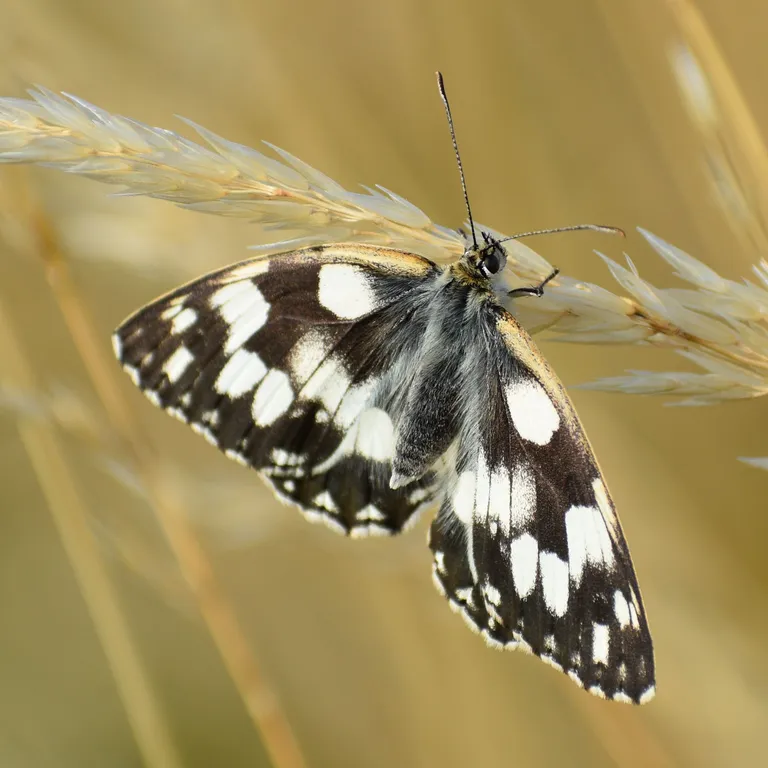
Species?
Melanargia galathea
